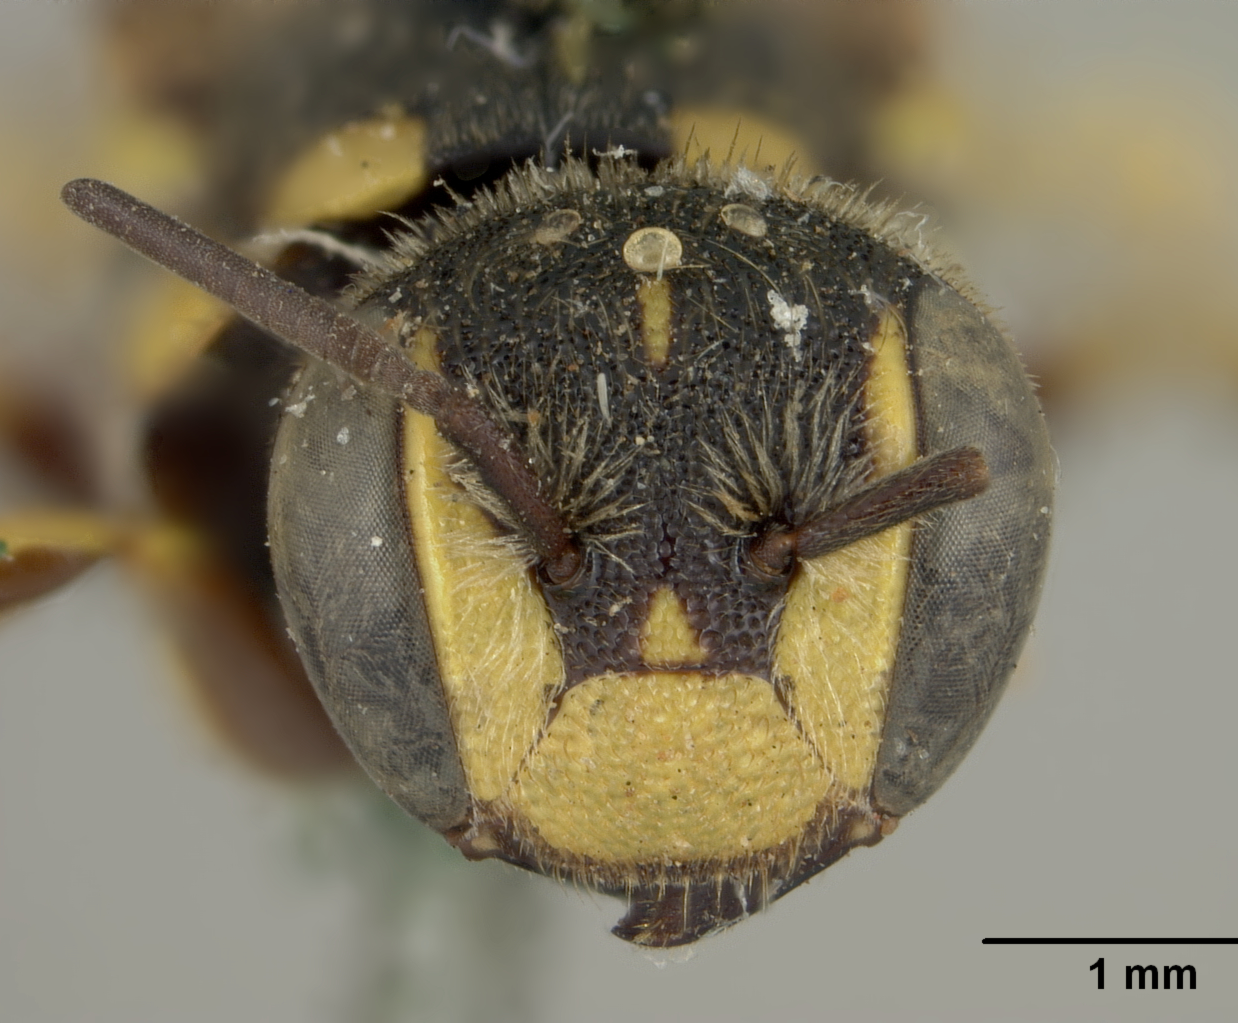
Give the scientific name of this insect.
Anthidium consimile
